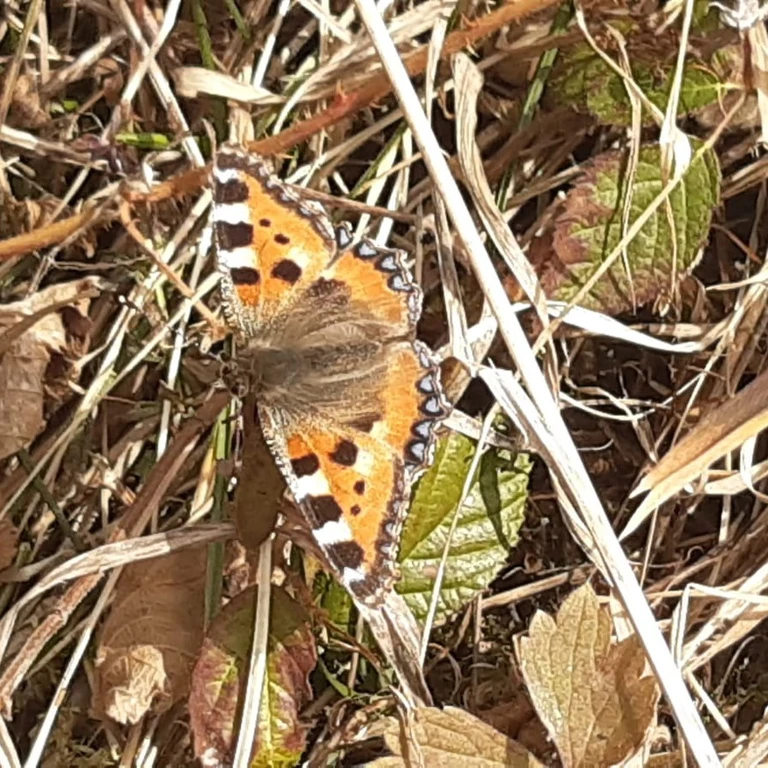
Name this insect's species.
Aglais urticae
